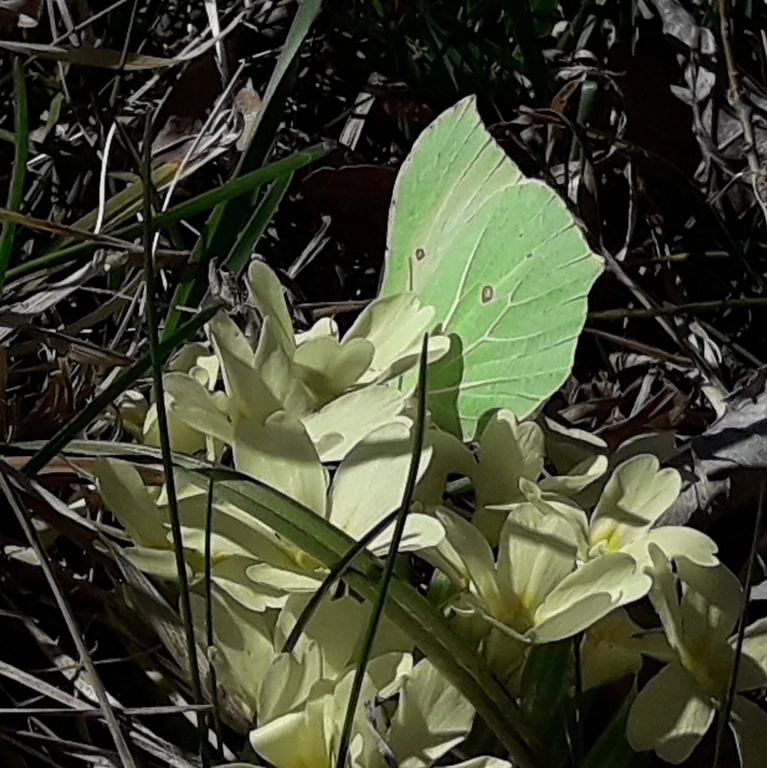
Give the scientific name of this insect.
Gonepteryx rhamni
